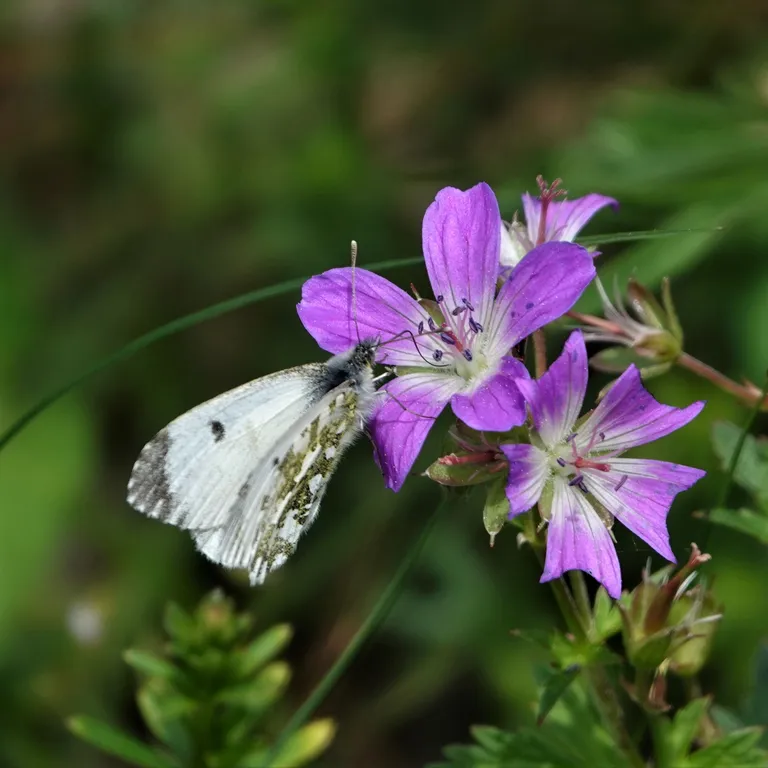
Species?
Anthocharis cardamines
